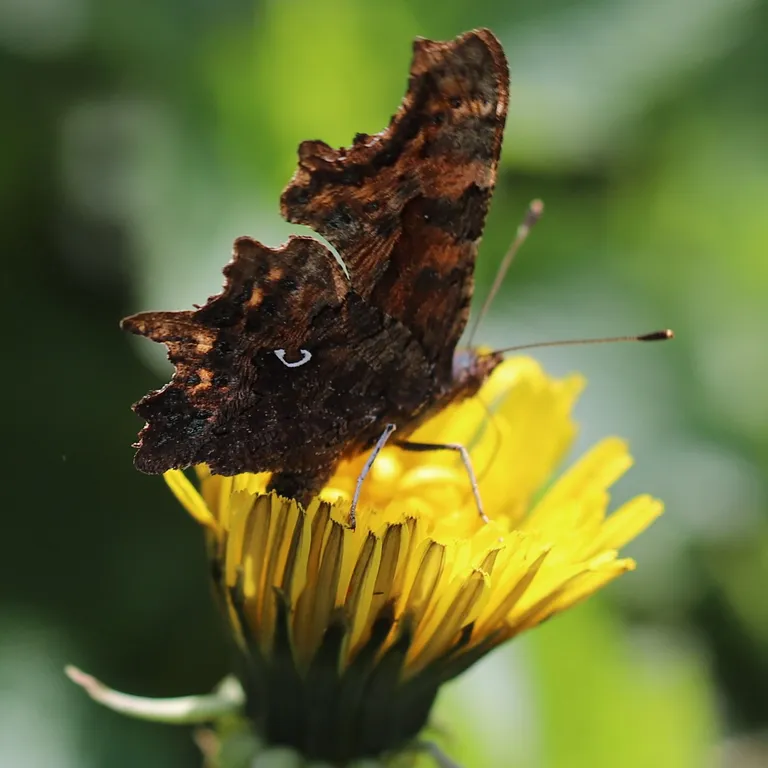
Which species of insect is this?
Polygonia c-album
